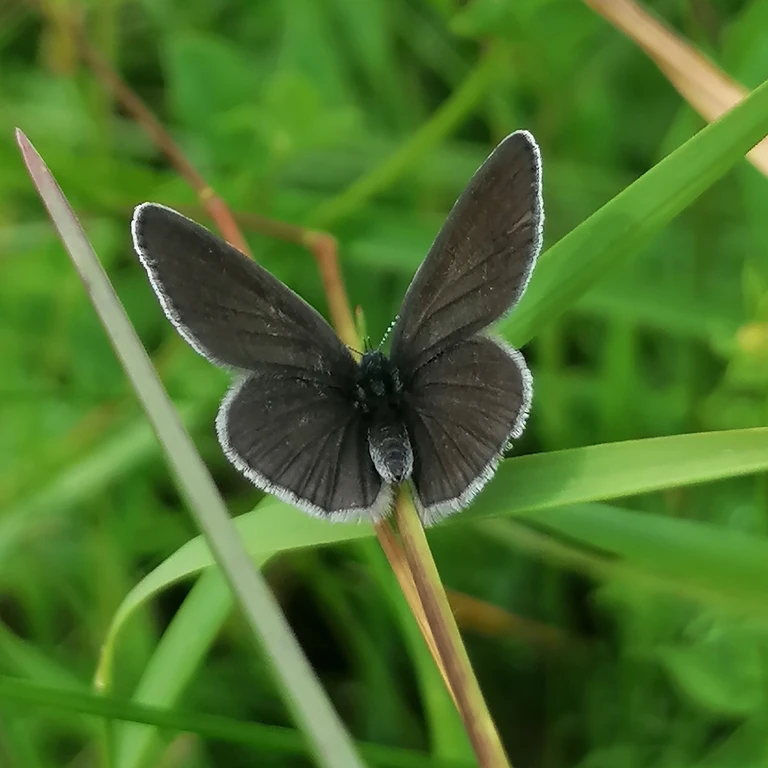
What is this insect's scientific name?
Cupido minimus
